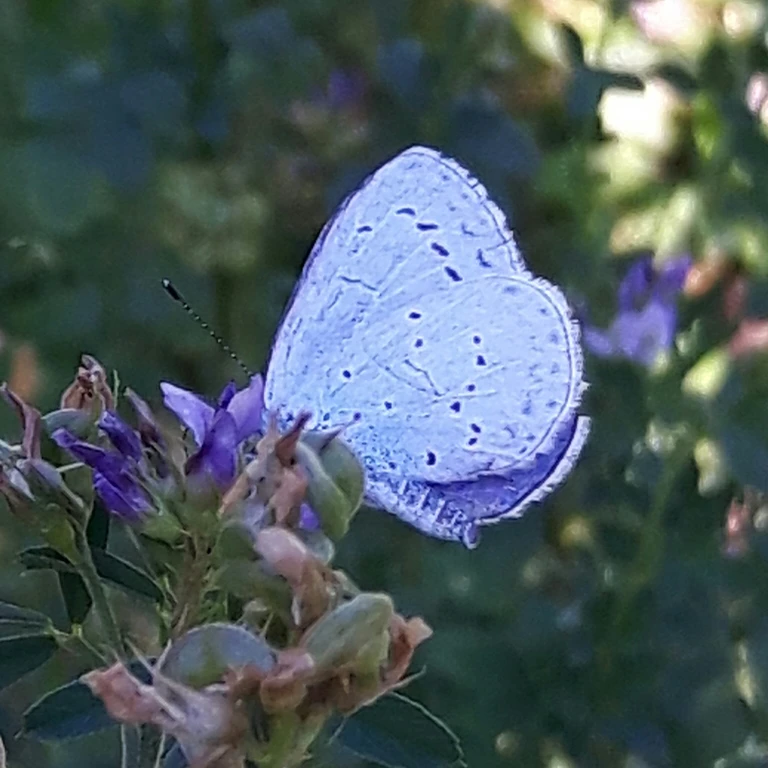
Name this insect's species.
Celastrina argiolus
